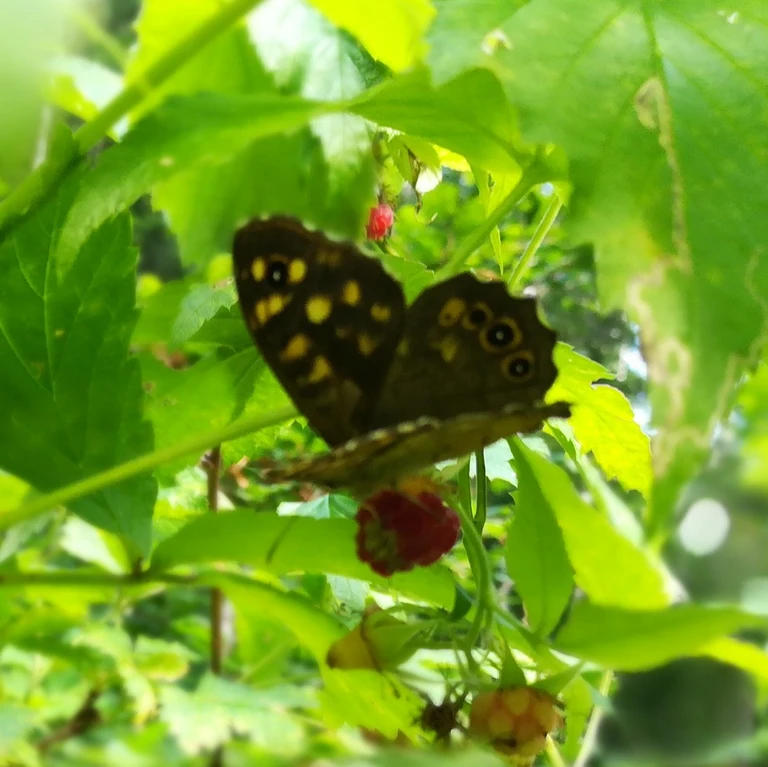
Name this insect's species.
Pararge aegeria
